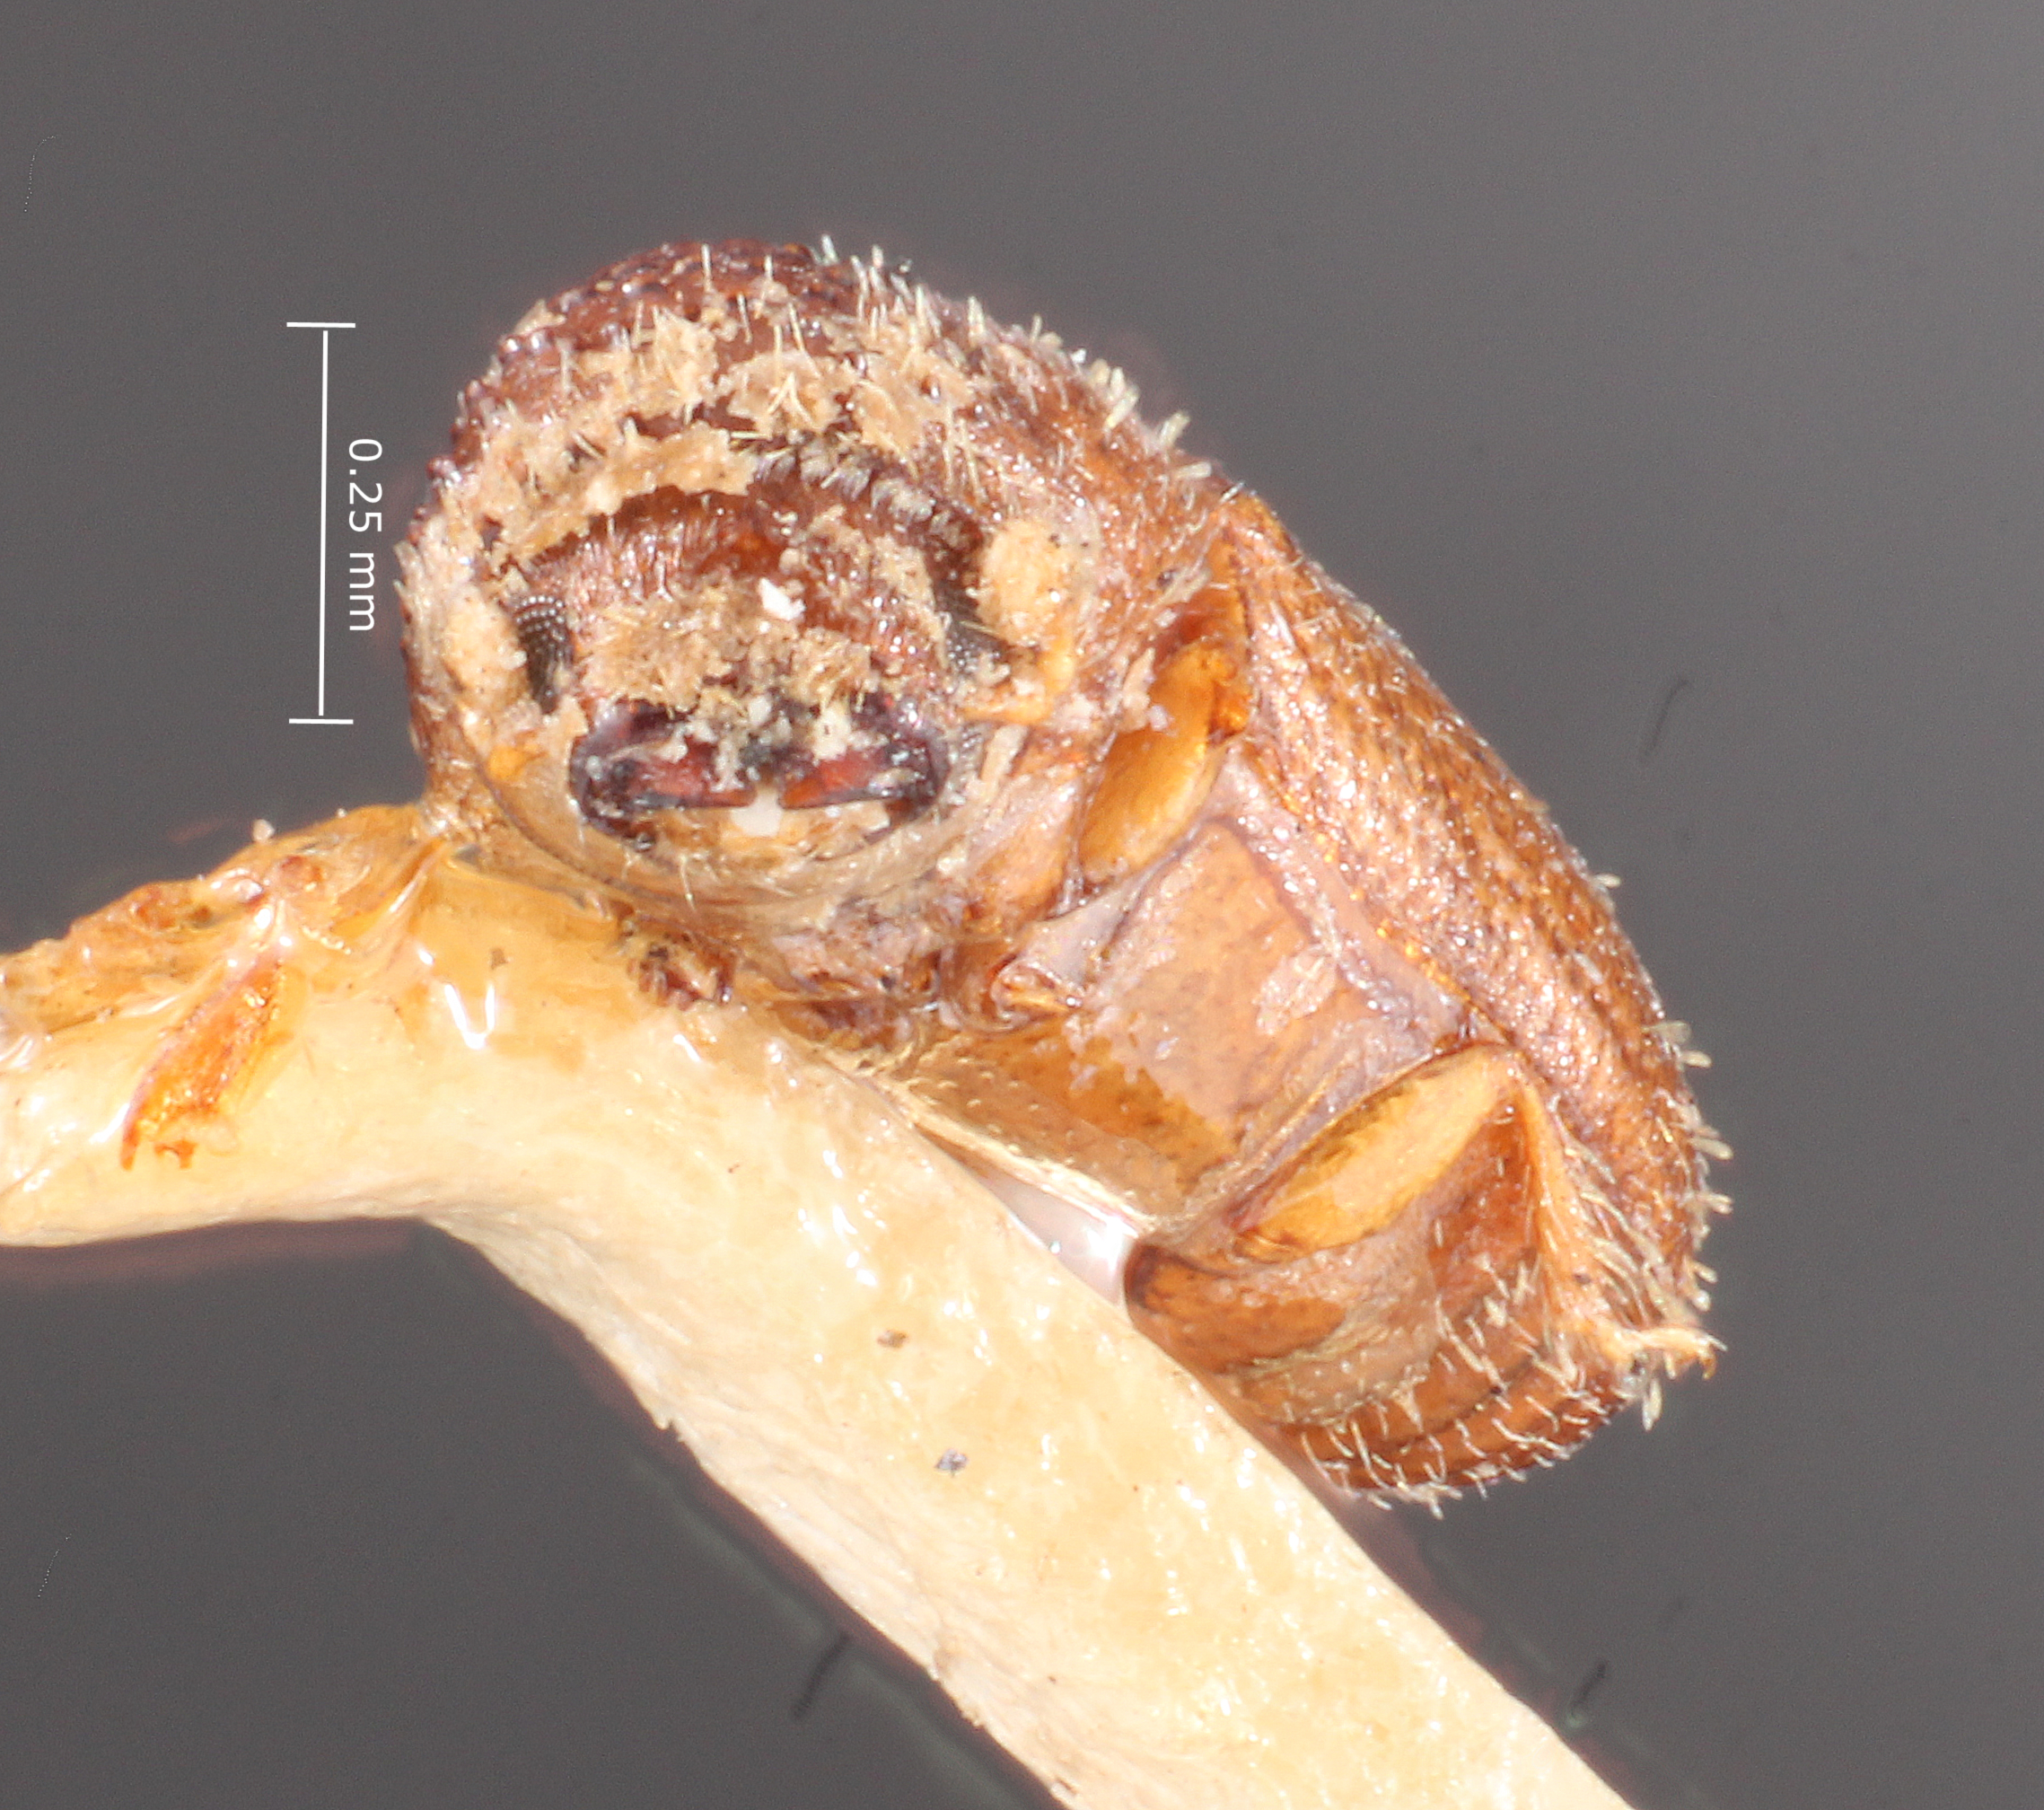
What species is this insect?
Tachyderes harringtoni
